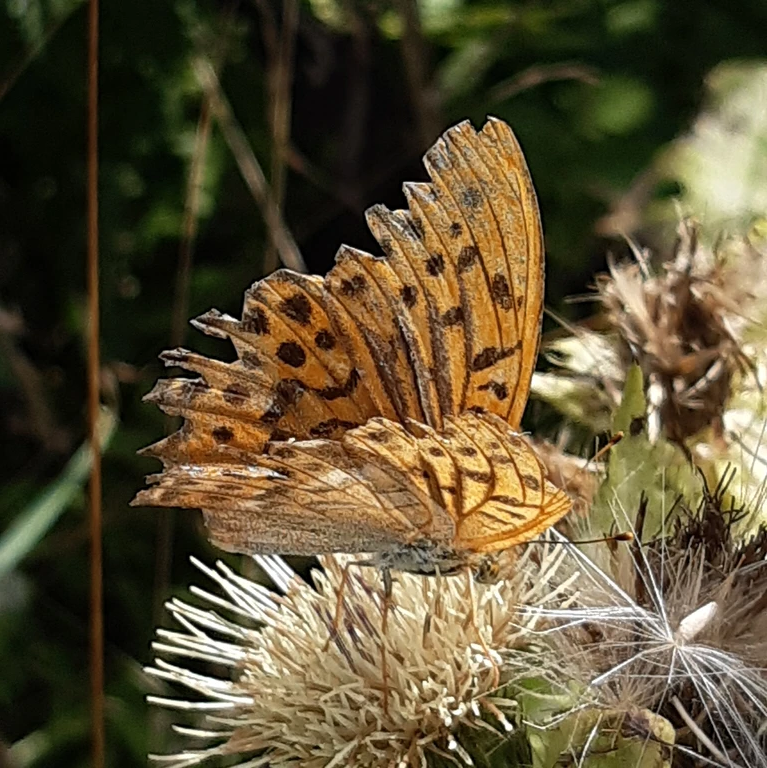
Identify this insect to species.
Argynnis paphia
